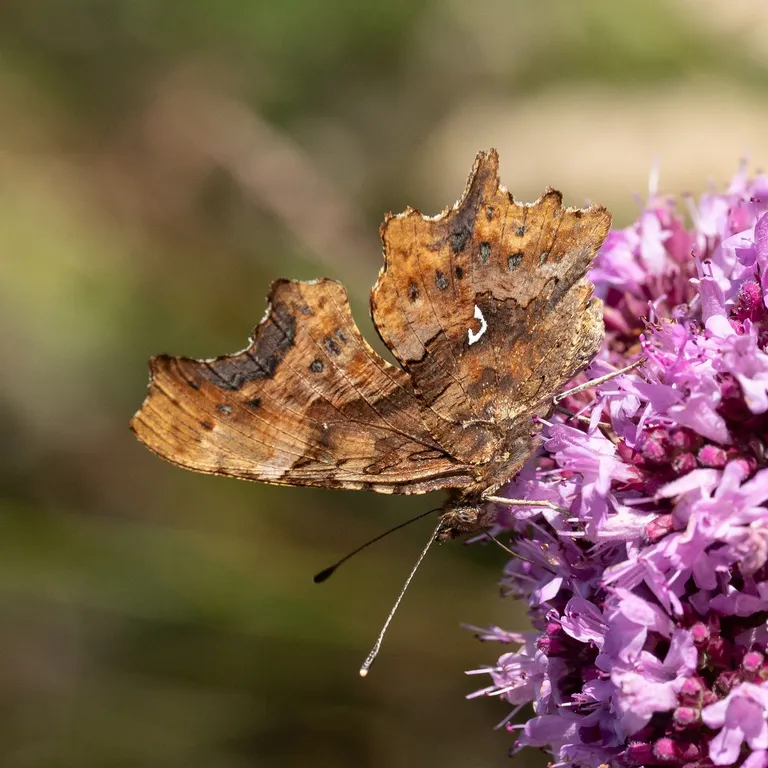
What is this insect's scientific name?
Polygonia c-album
